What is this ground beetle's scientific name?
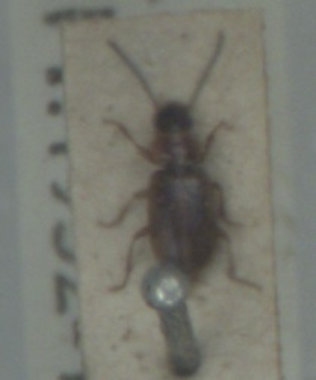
Acupalpus dubius
